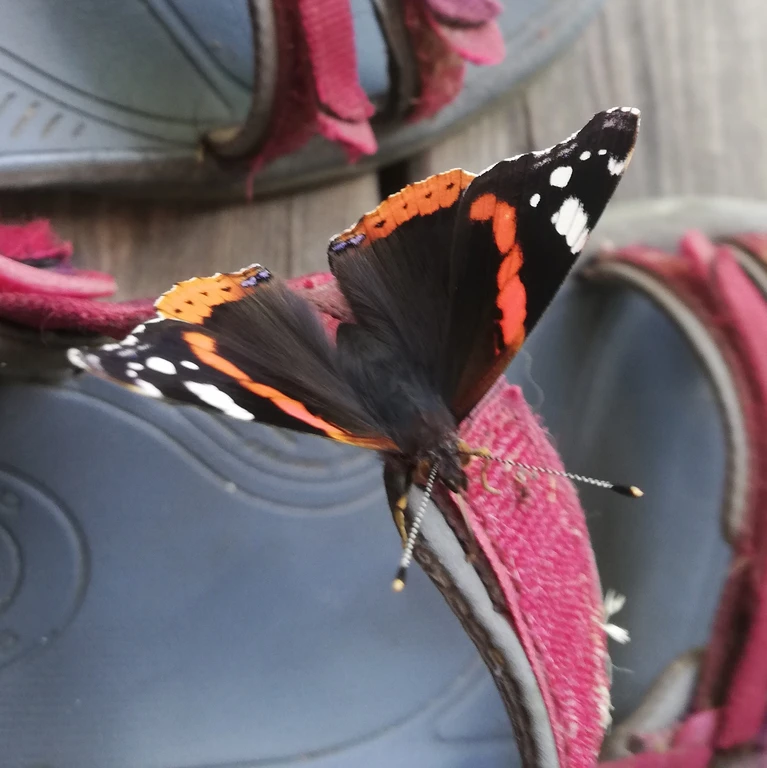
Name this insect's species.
Vanessa atalanta
